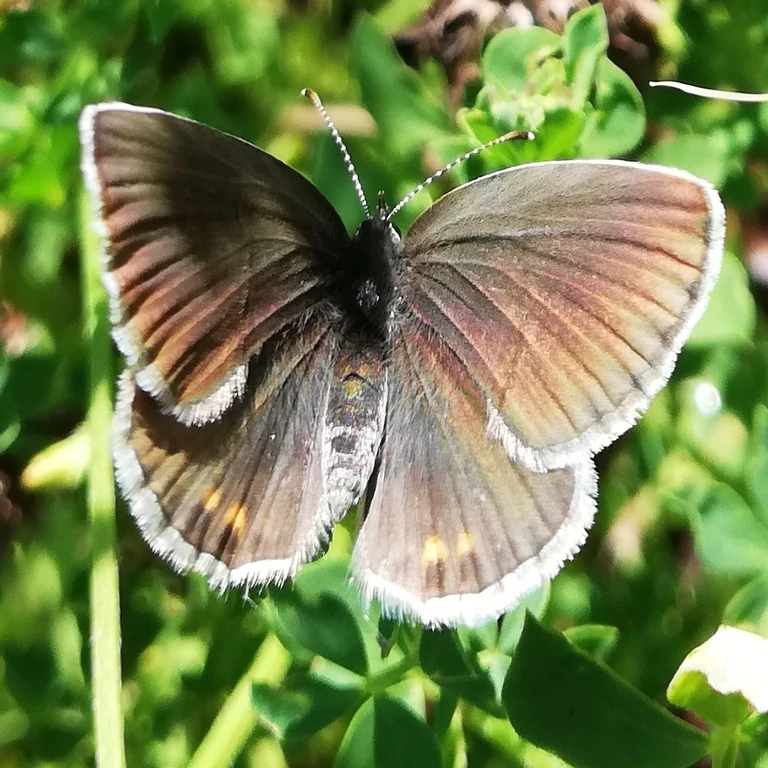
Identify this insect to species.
Cupido argiades (also Elkalyce argiades)
